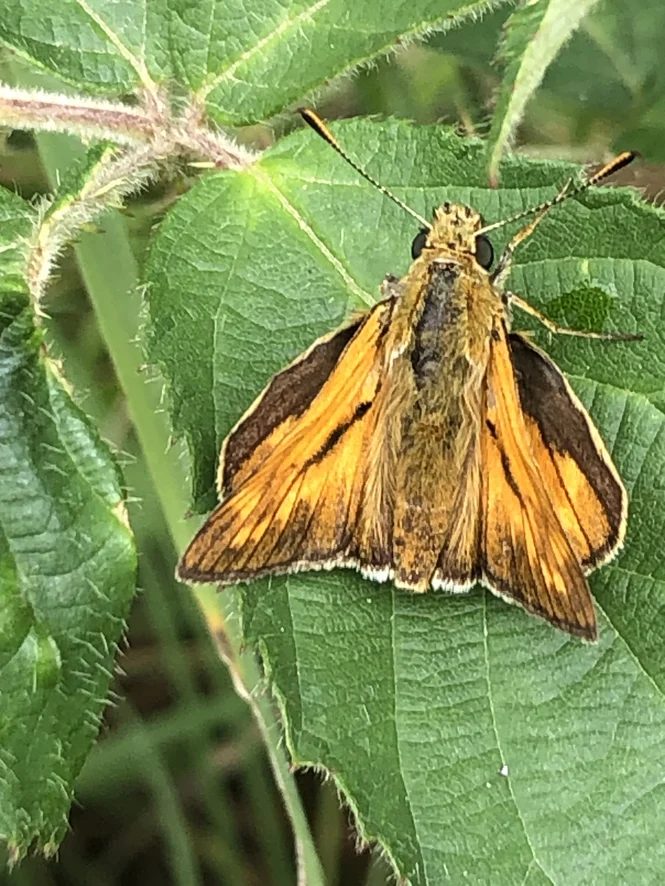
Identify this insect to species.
Ochlodes sylvanus (also Ochlodes venata)
